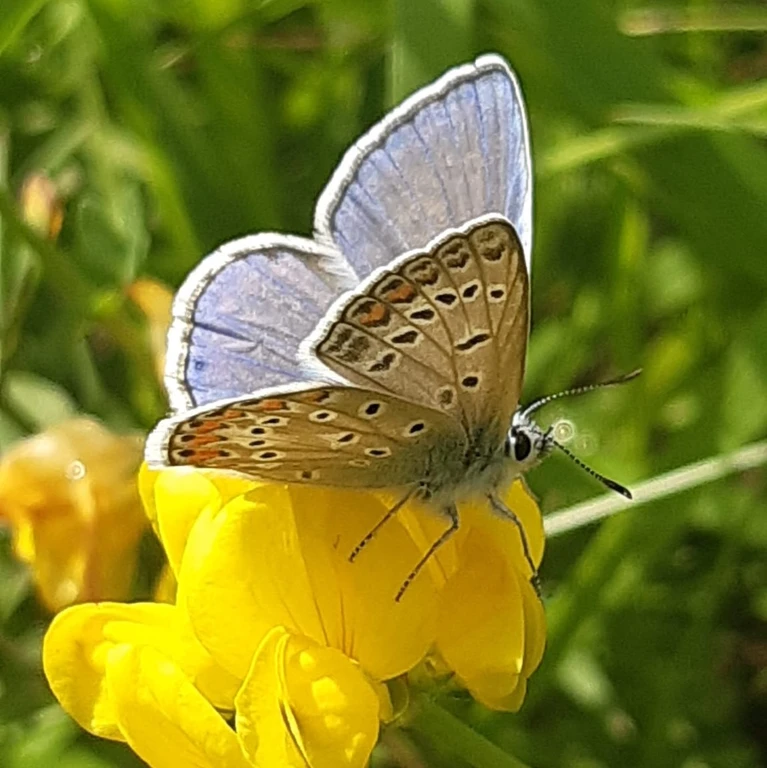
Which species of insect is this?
Polyommatus icarus
